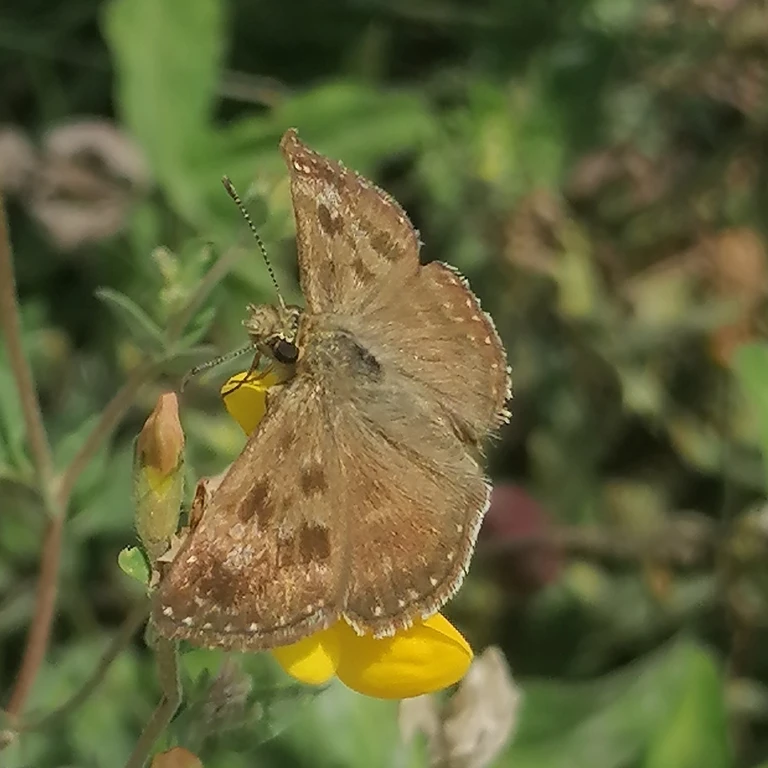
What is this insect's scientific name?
Erynnis tages
